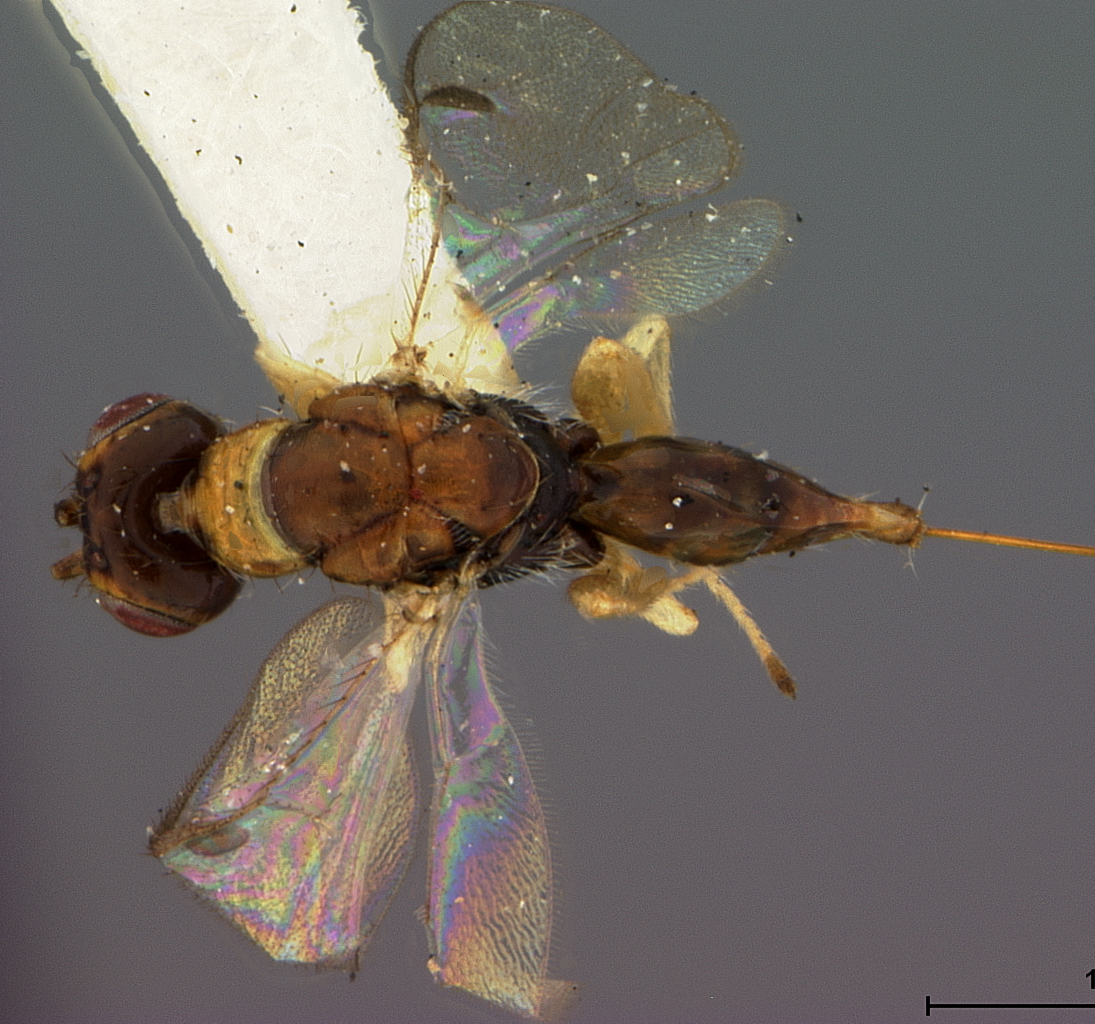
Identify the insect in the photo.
Megastigmus brachyscelidis
